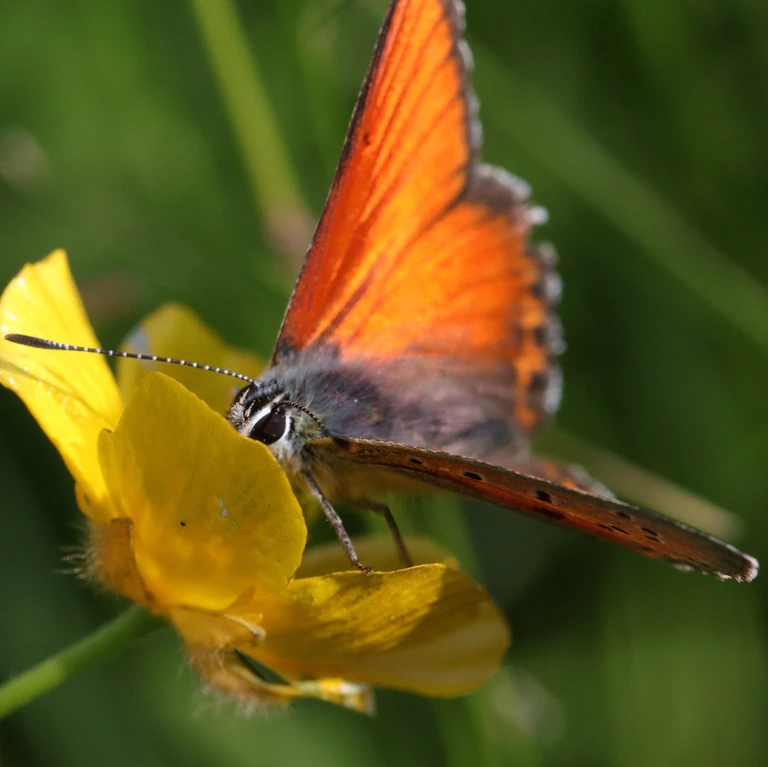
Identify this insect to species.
Lycaena hippothoe (also Palaeochrysophanus hippothoe)
